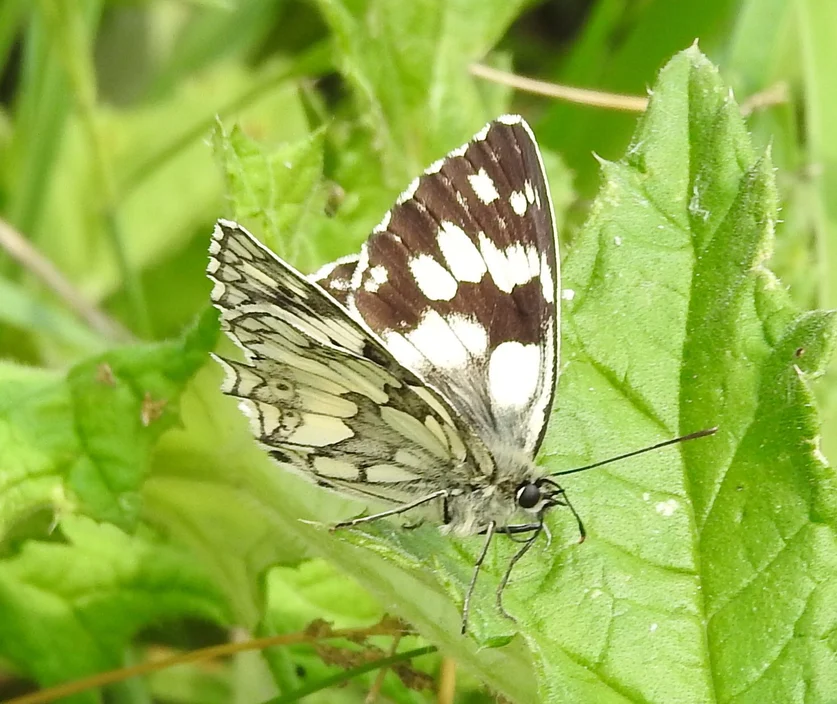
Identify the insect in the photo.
Melanargia galathea
